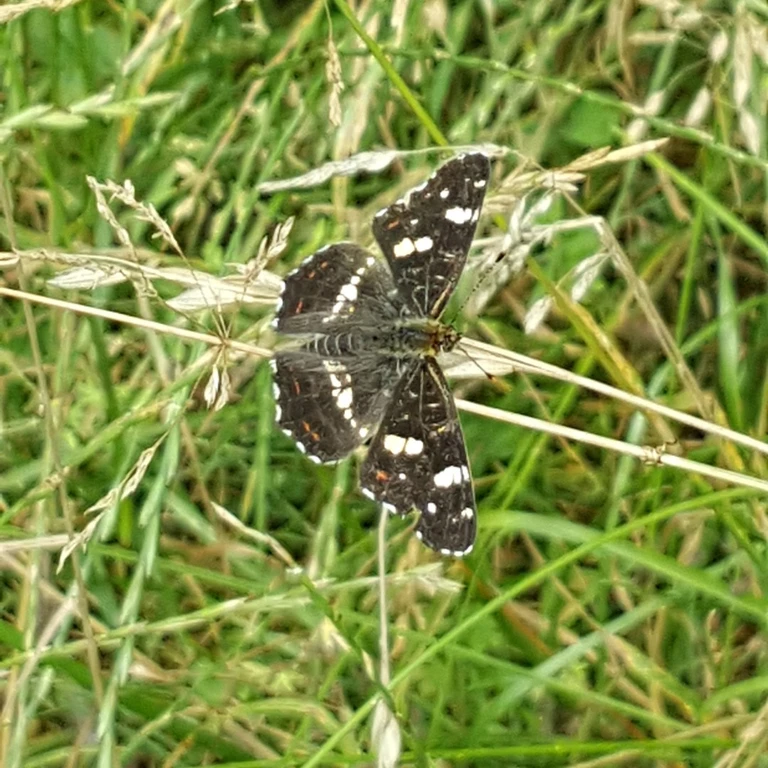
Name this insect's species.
Araschnia levana
